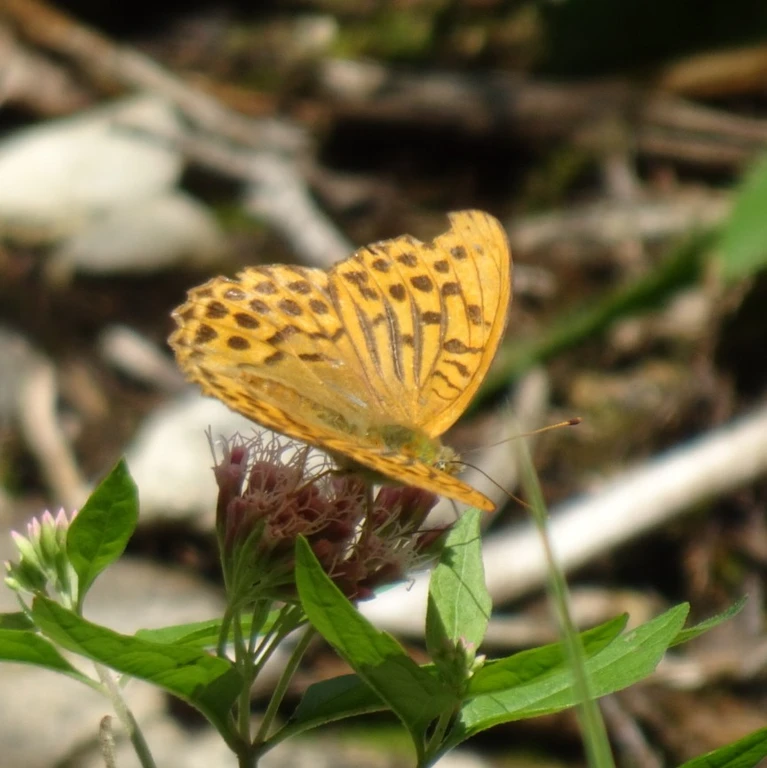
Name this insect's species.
Argynnis paphia
